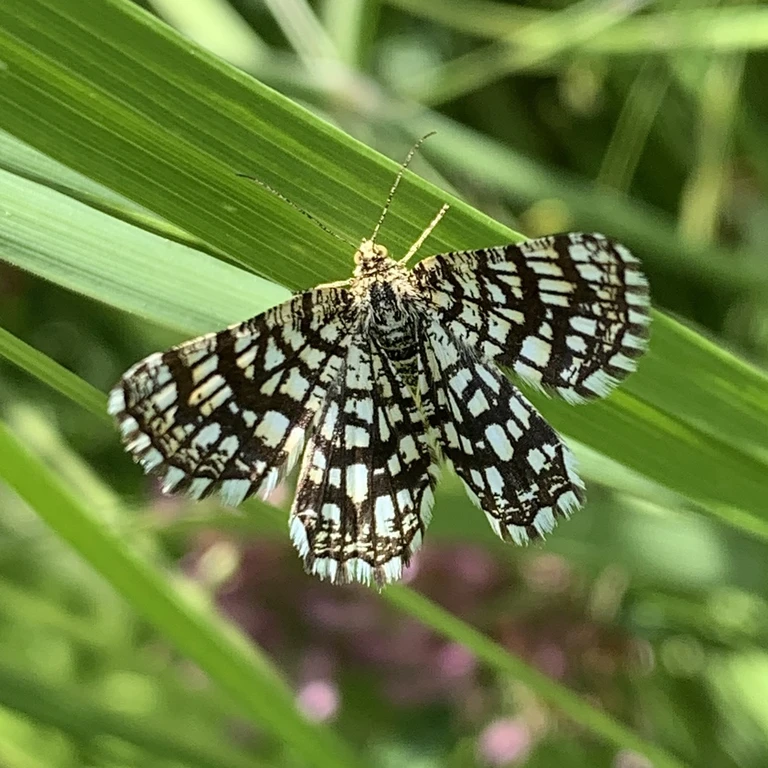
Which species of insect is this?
Chiasmia clathrata
